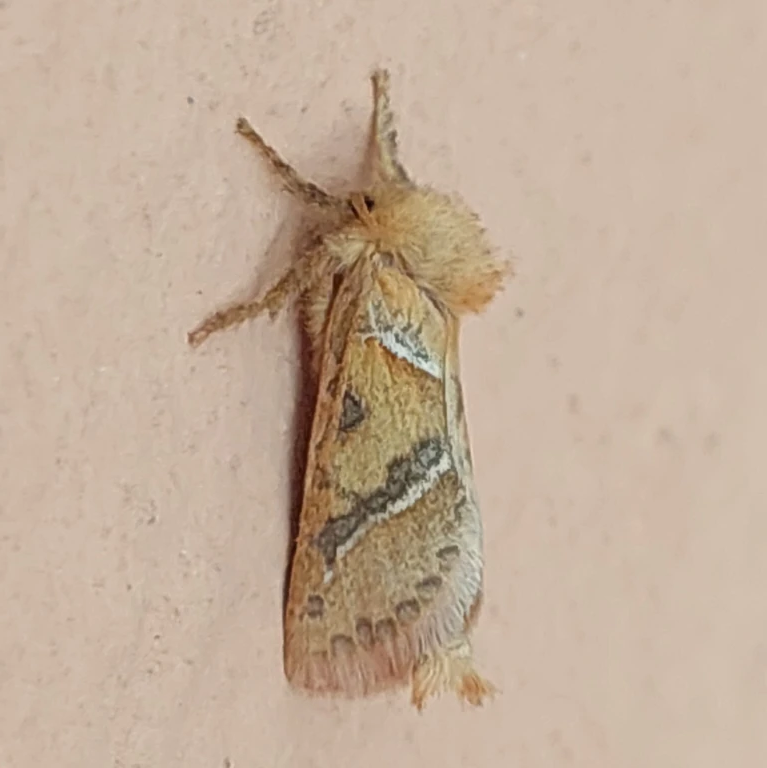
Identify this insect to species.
Triodia sylvina
